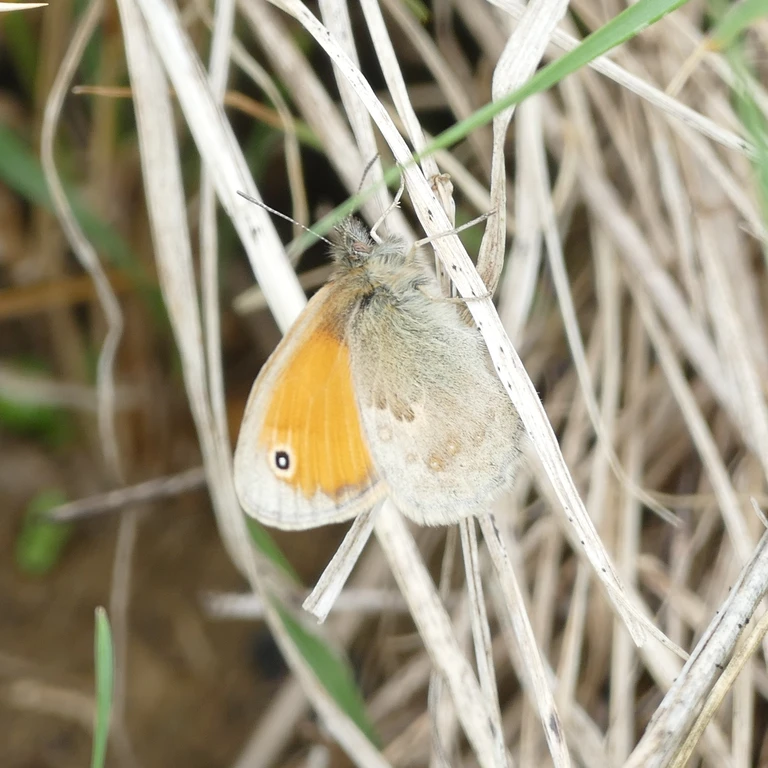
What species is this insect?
Coenonympha pamphilus
